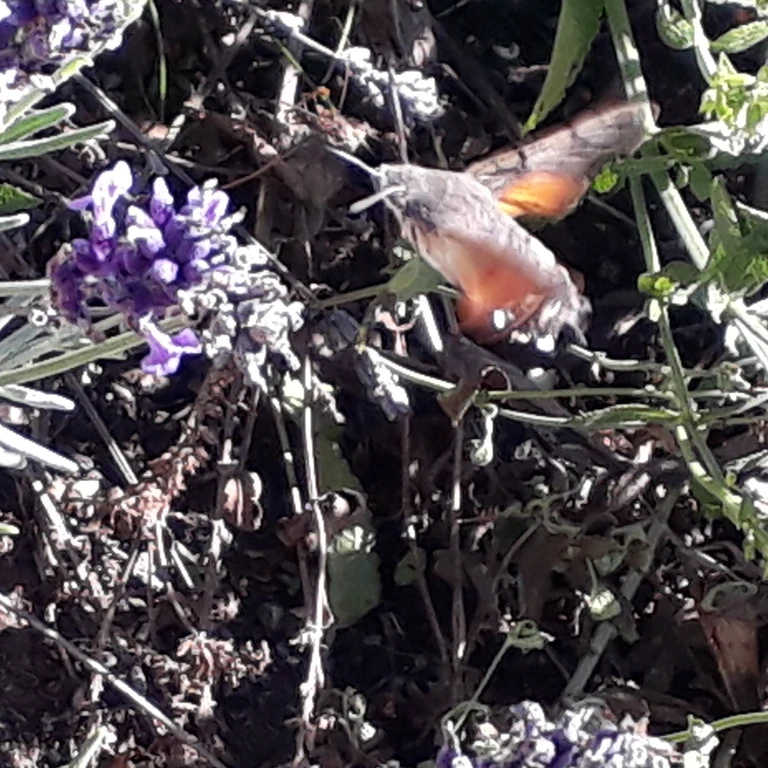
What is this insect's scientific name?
Macroglossum stellatarum
